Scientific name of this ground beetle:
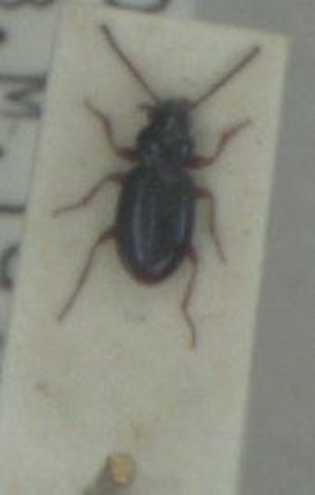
Bembidion gilvipes
